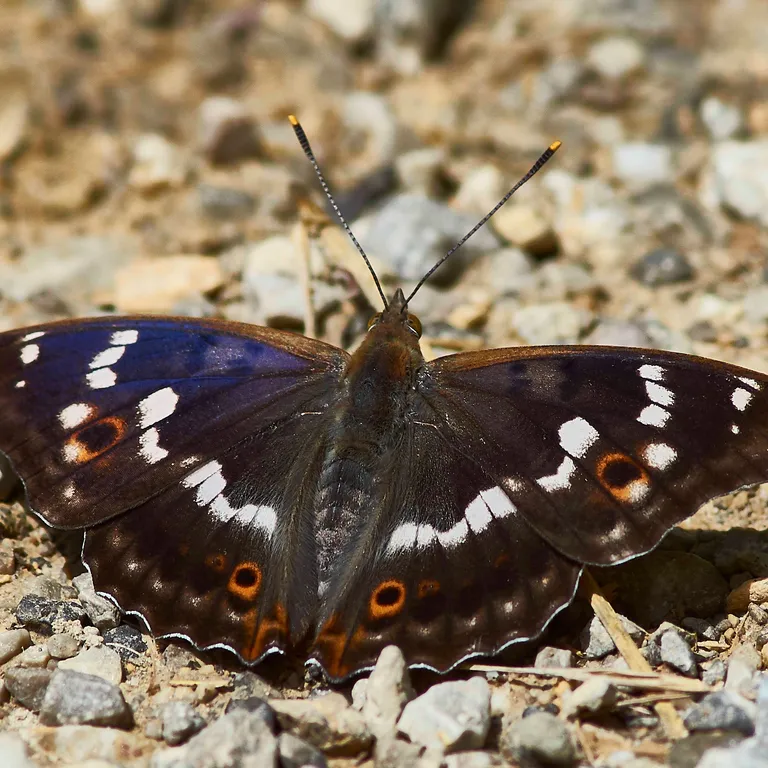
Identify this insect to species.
Apatura ilia
